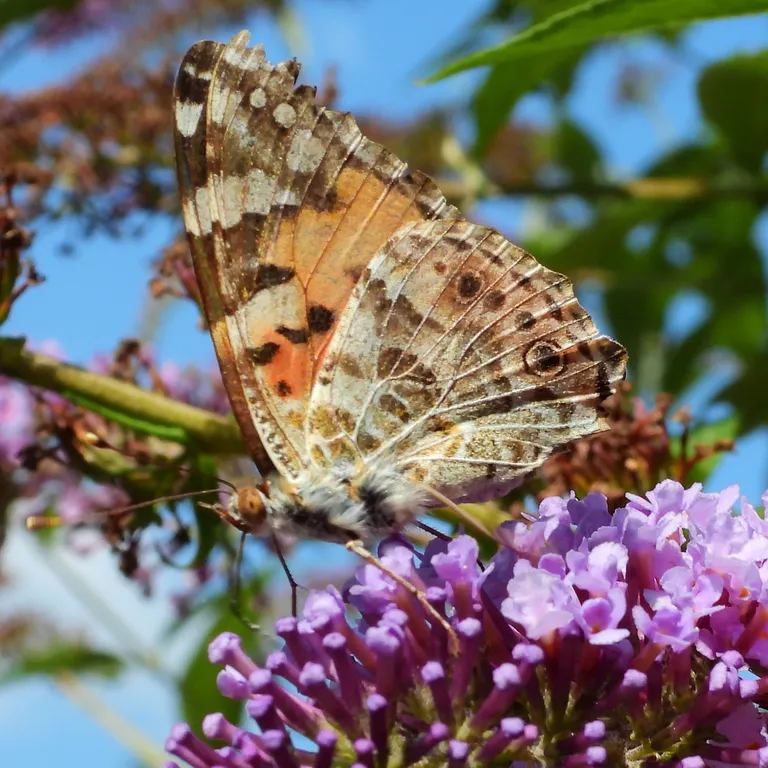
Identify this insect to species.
Vanessa cardui
